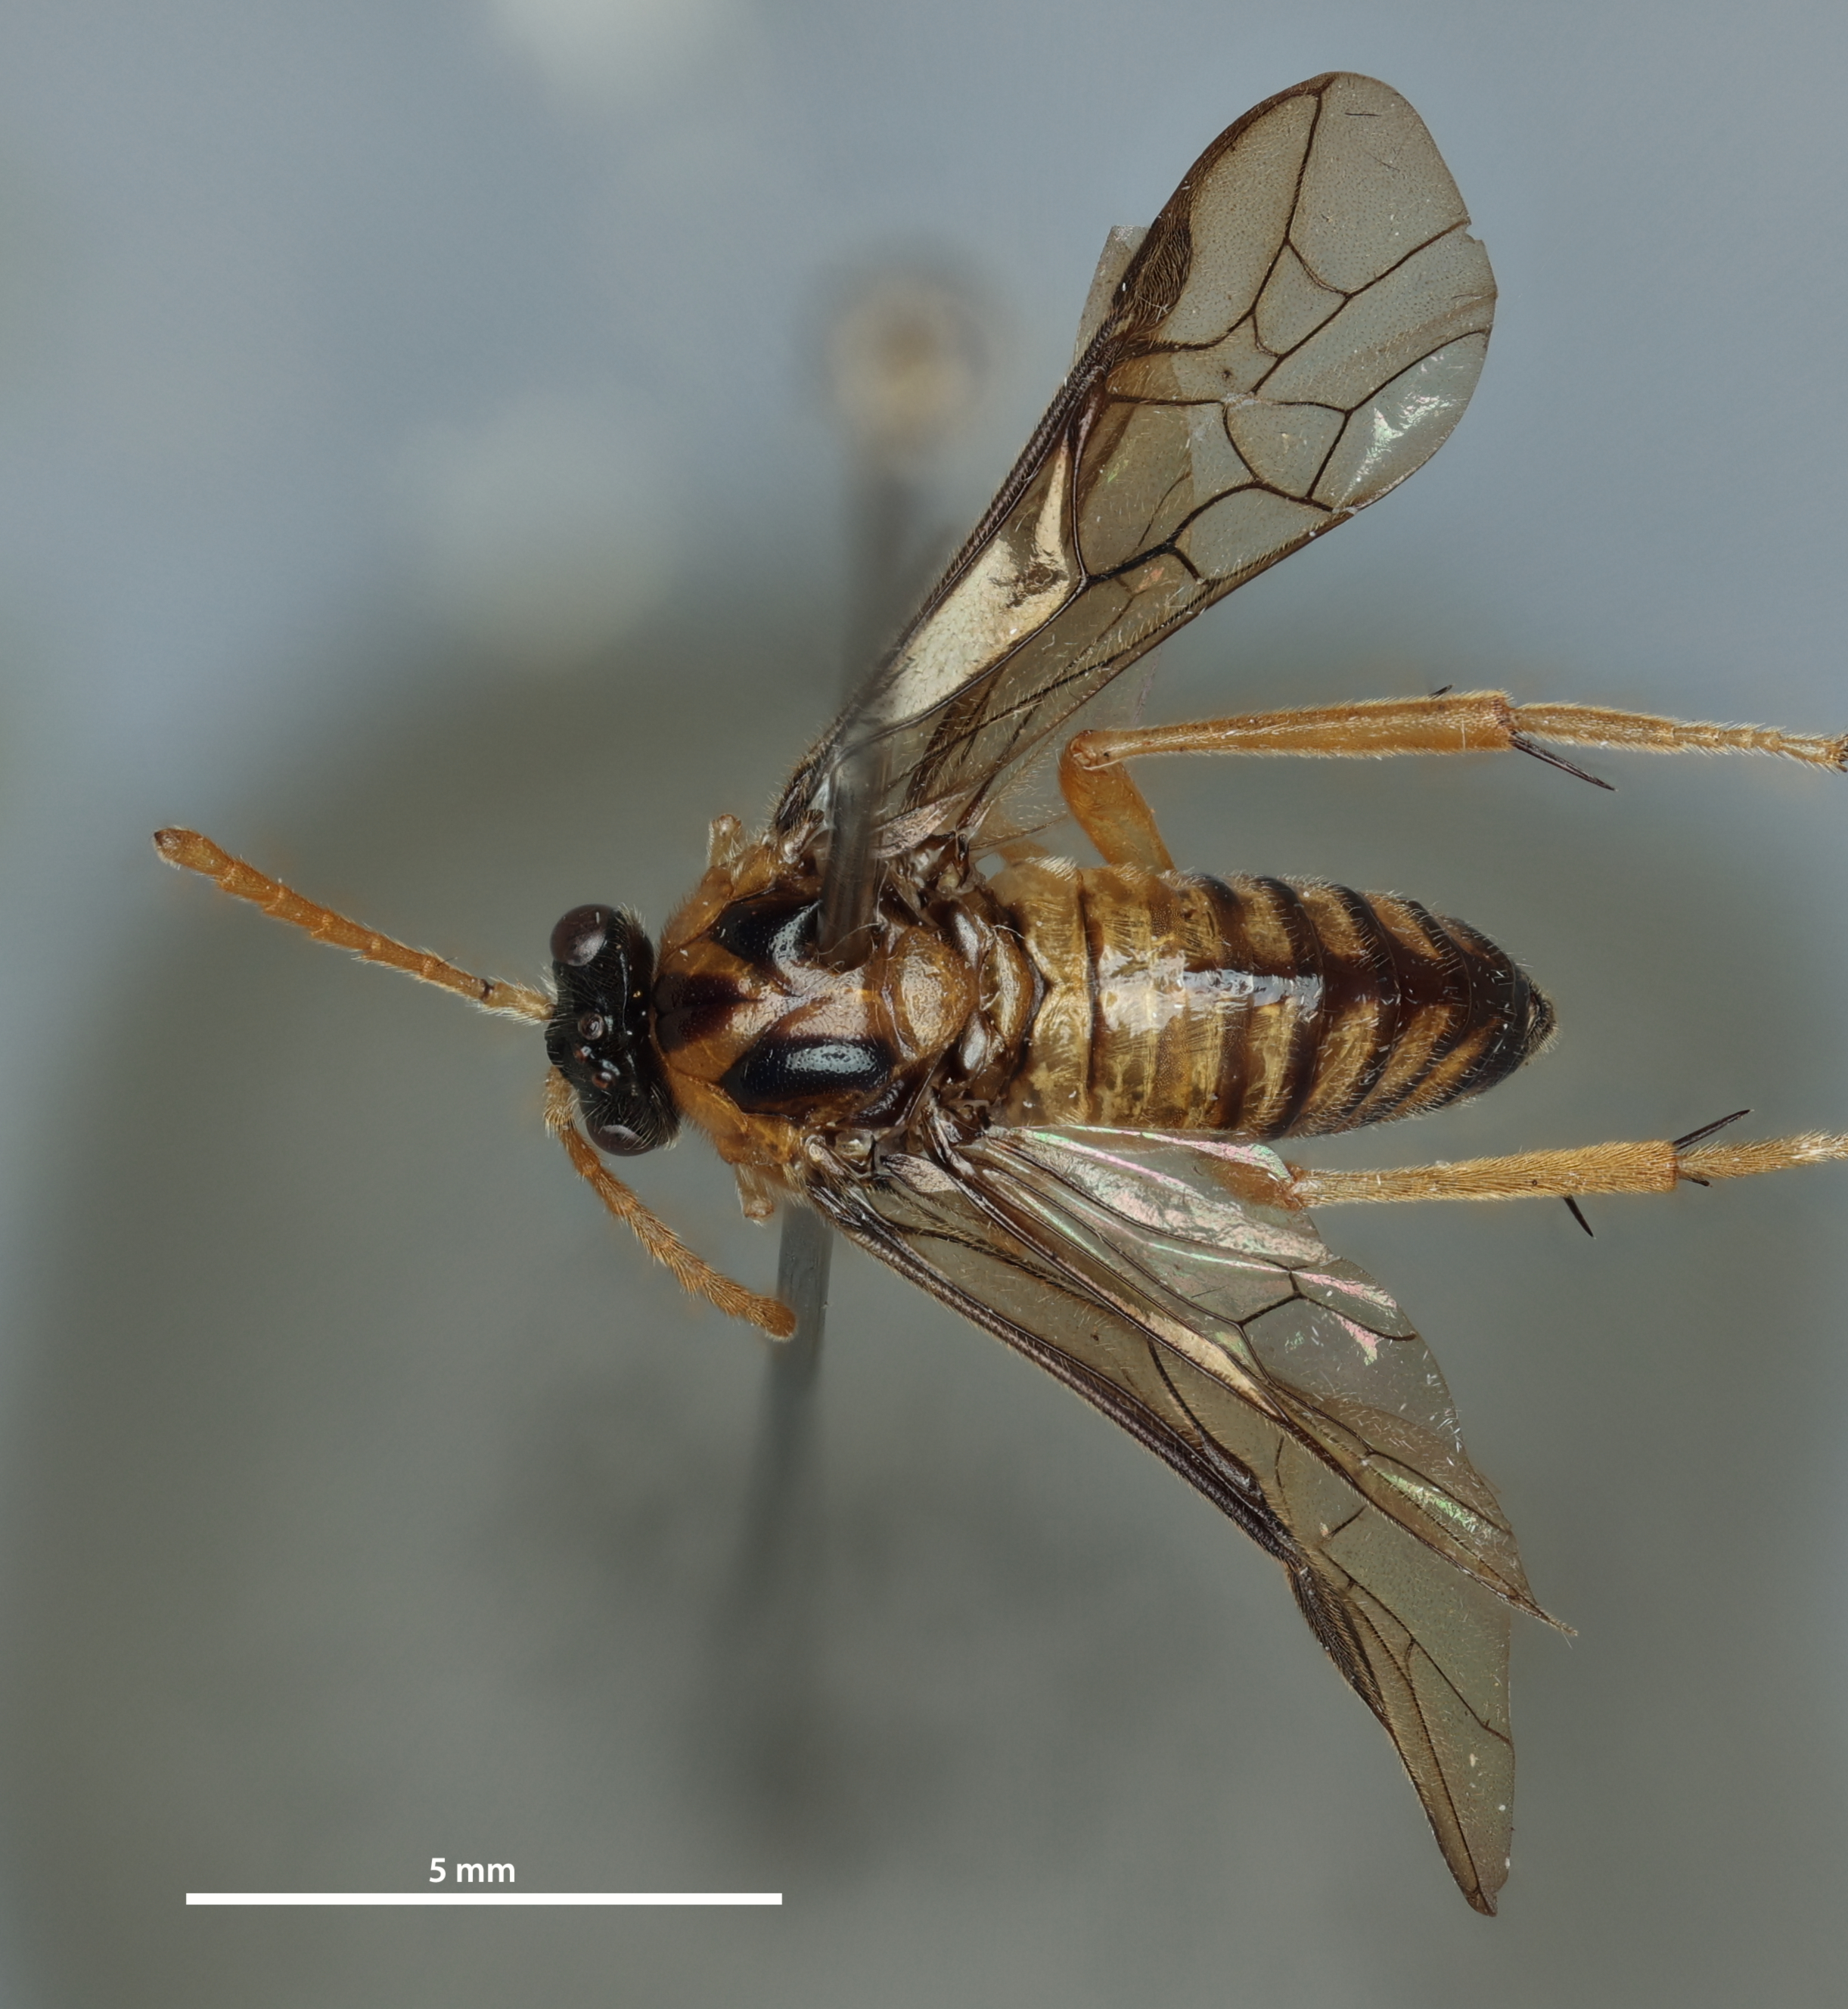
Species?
Lagideus mexicanus
